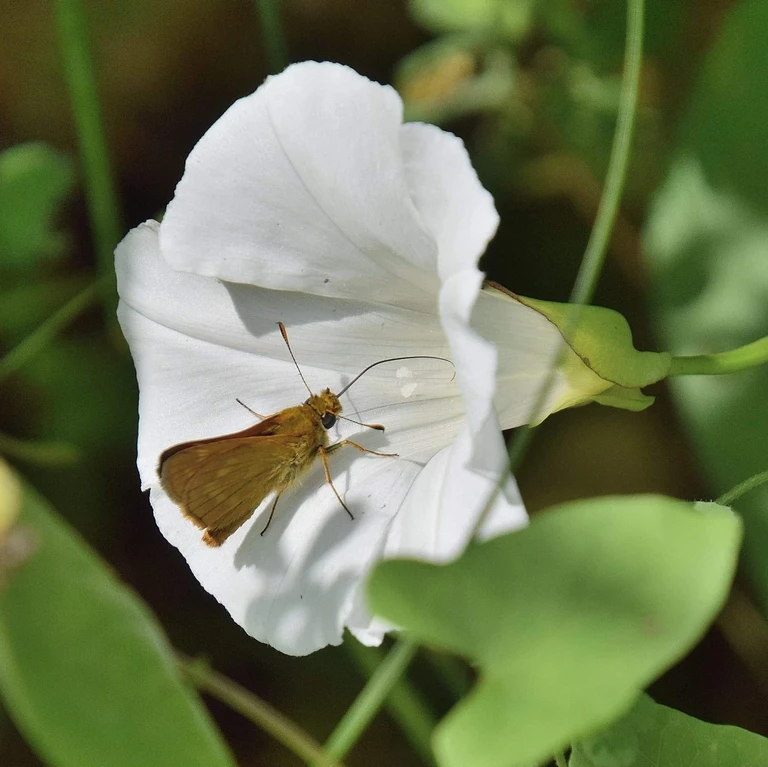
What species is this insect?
Ochlodes sylvanus (also Ochlodes venata)
